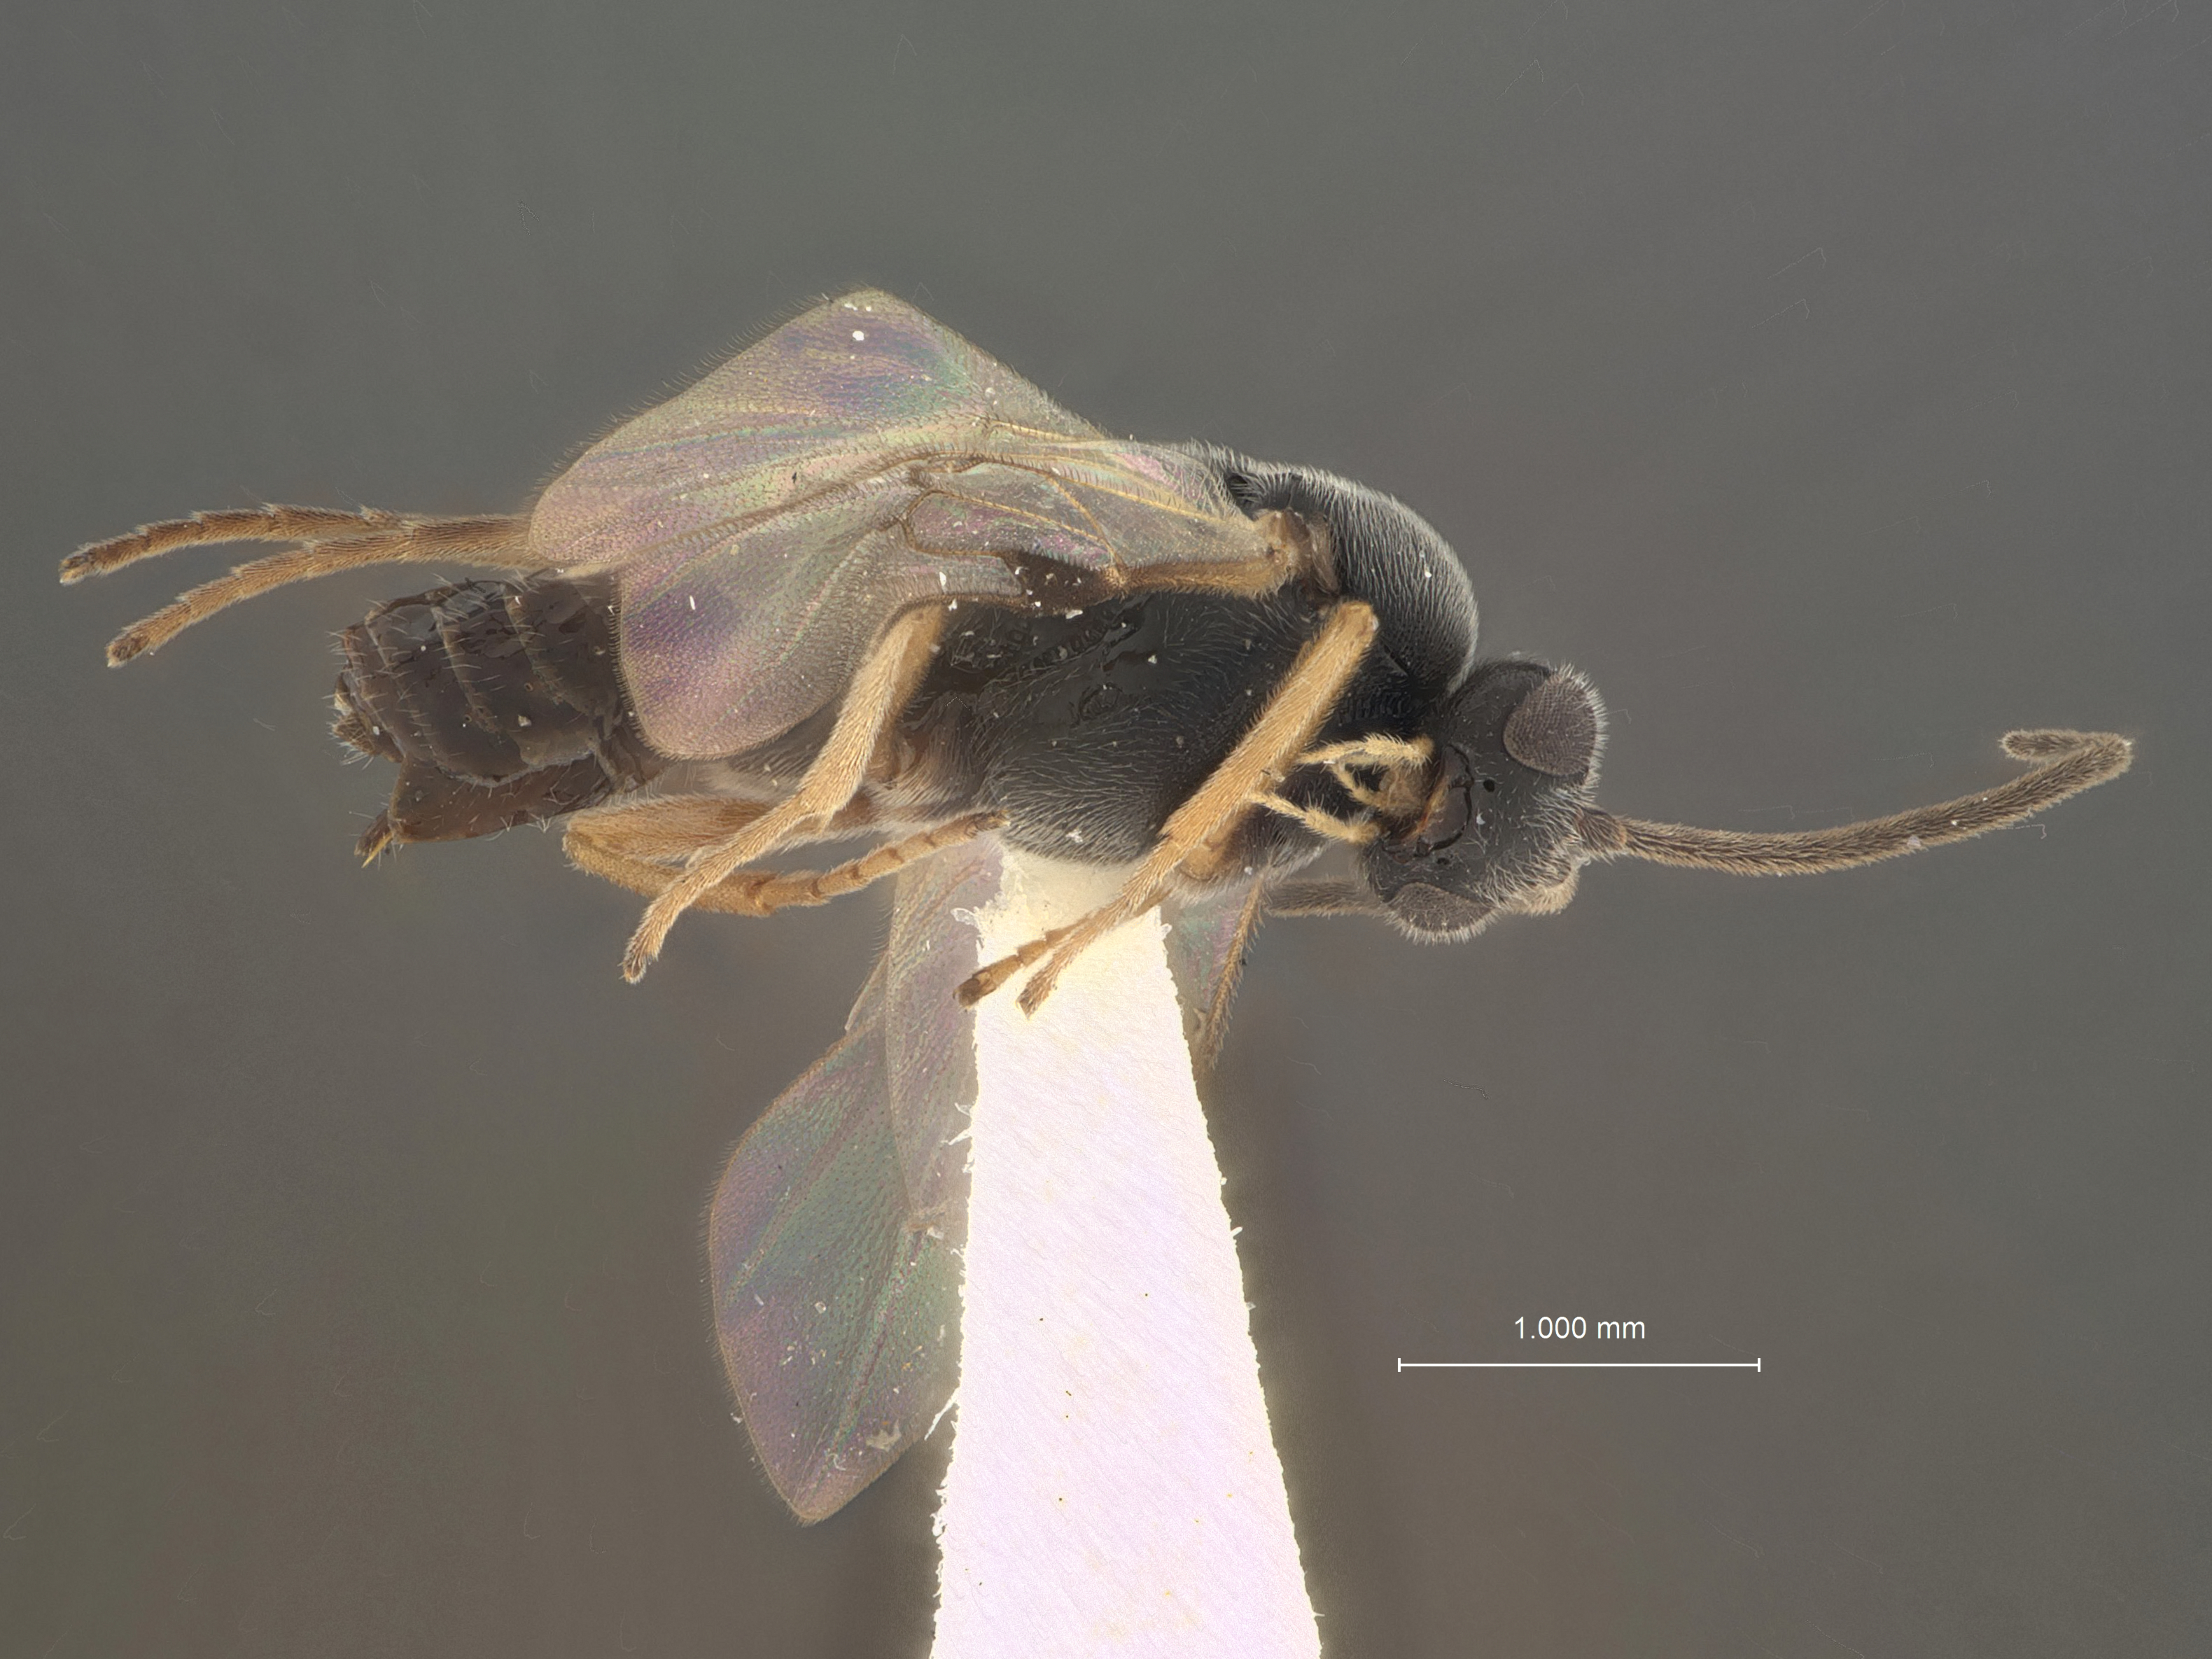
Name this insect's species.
Apanteles kraussi
